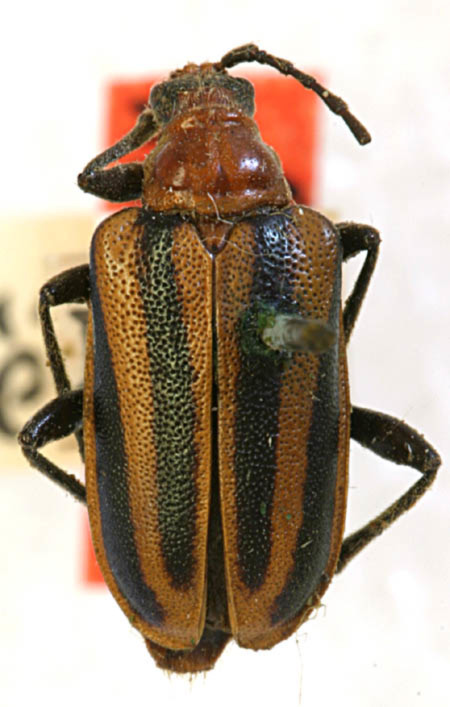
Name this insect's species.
Gaurotes oblongus (also Acmaeops oblongus, Brachysomida bivittata)
